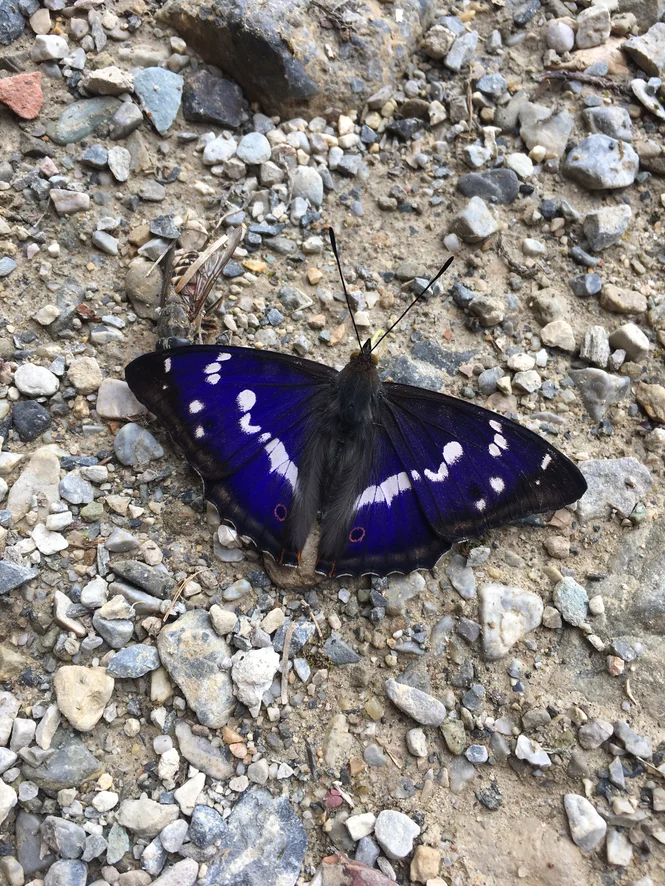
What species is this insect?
Apatura iris
